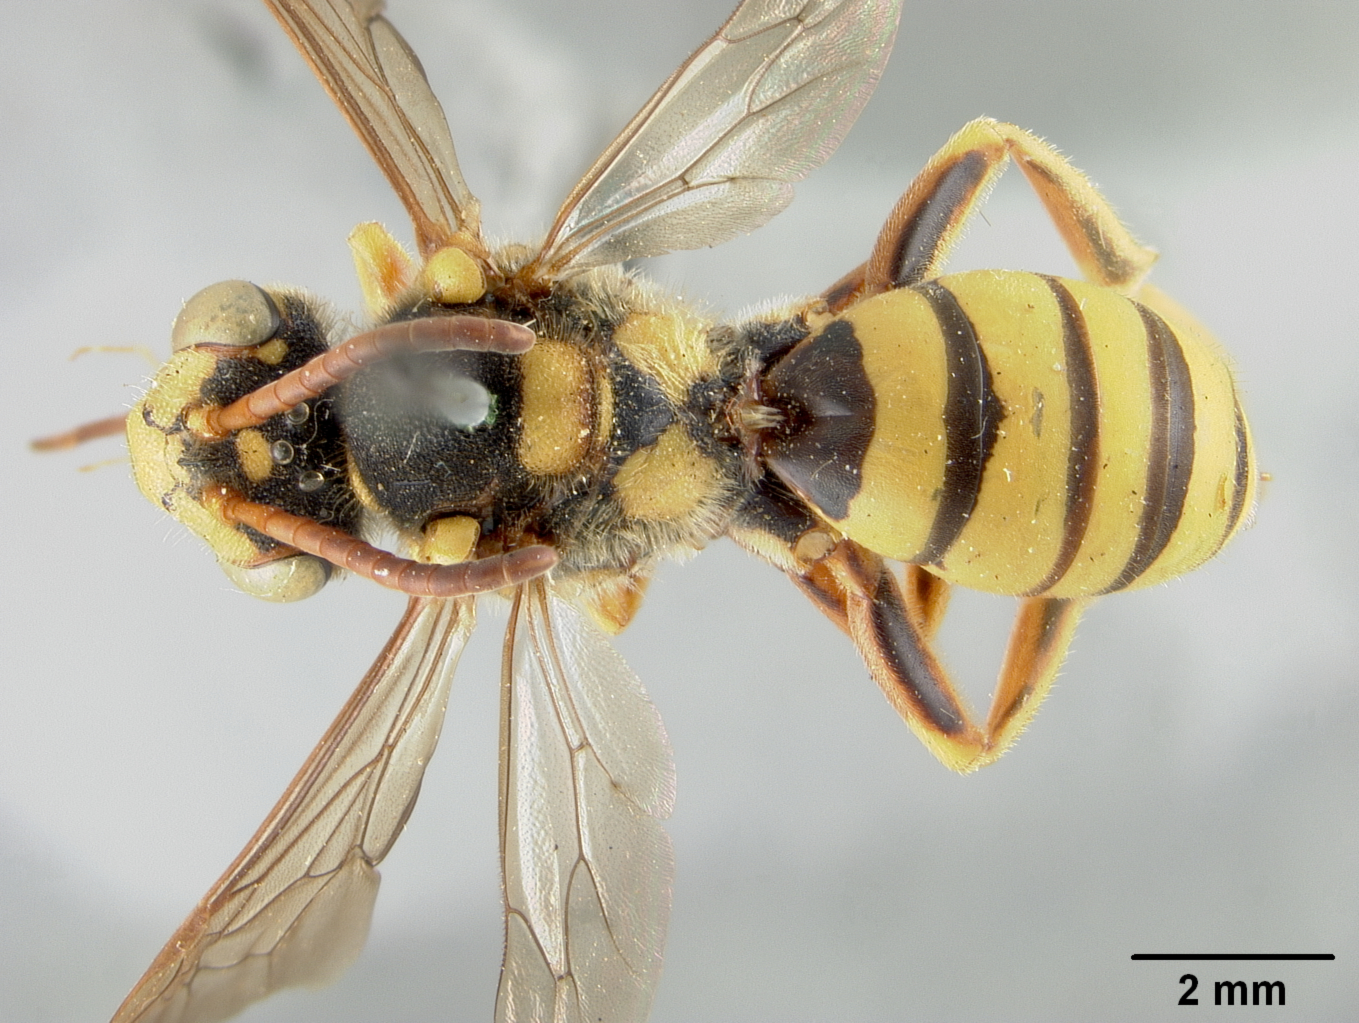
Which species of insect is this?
Nomada xanthophila
